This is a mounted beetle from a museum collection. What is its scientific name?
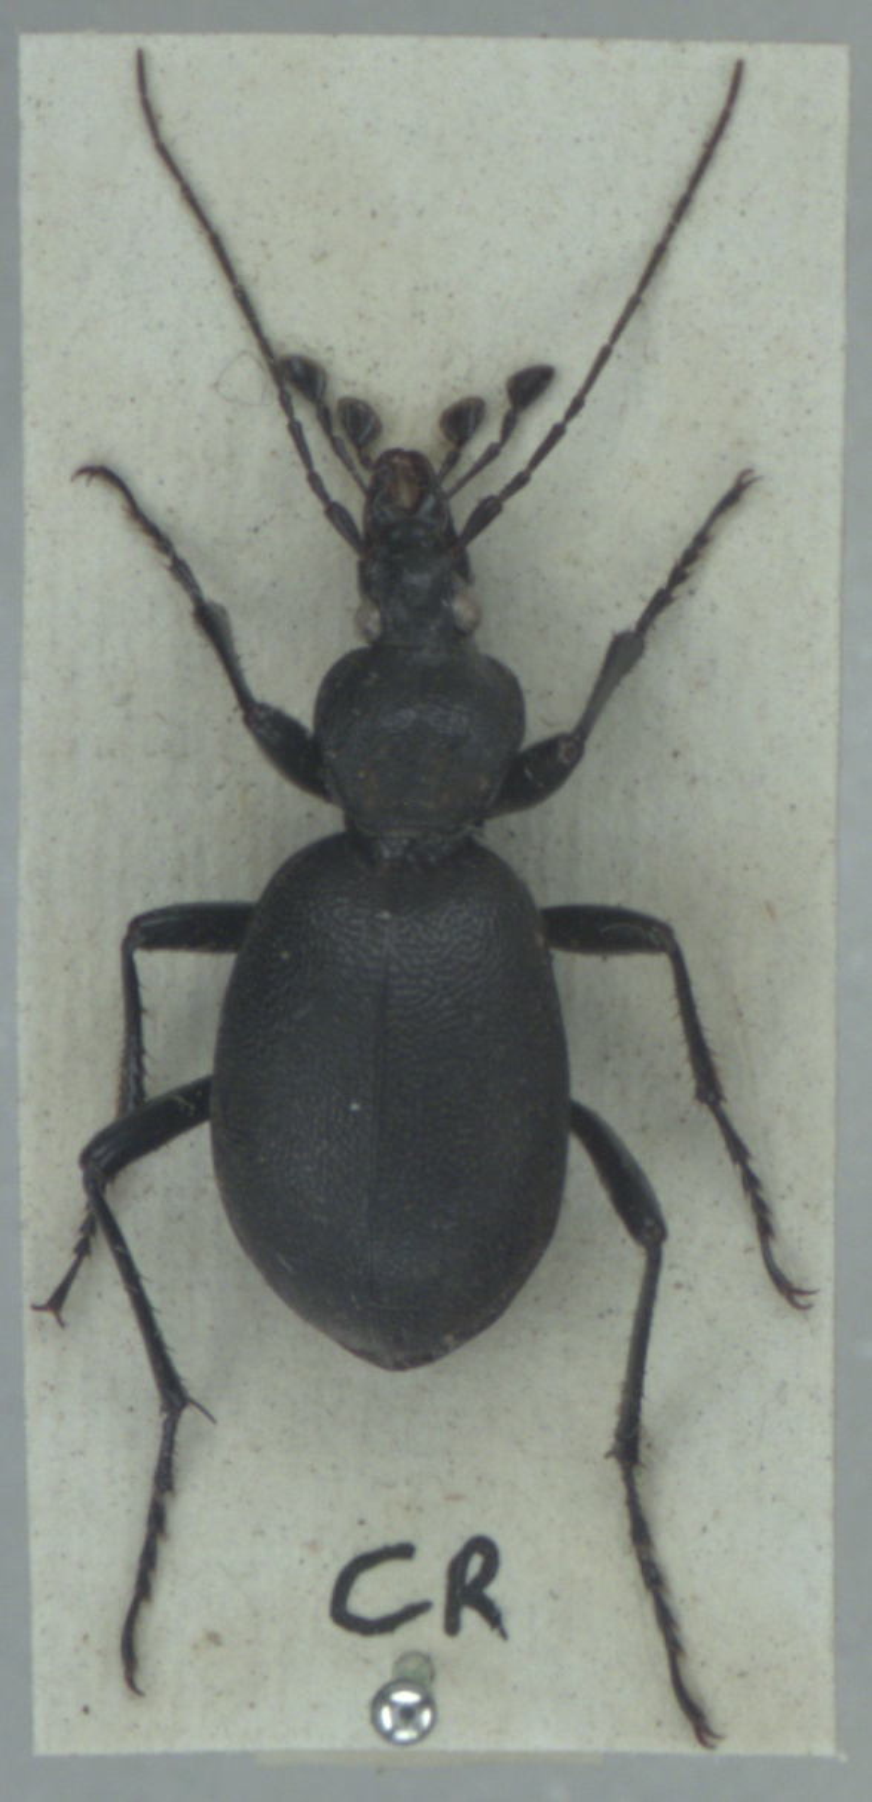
Cychrus caraboides
